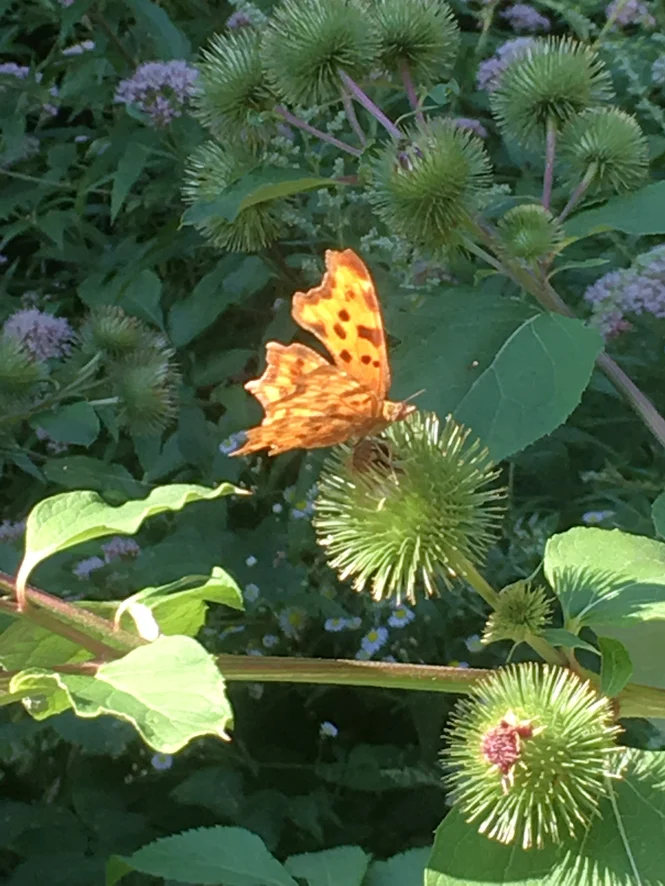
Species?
Polygonia c-album
